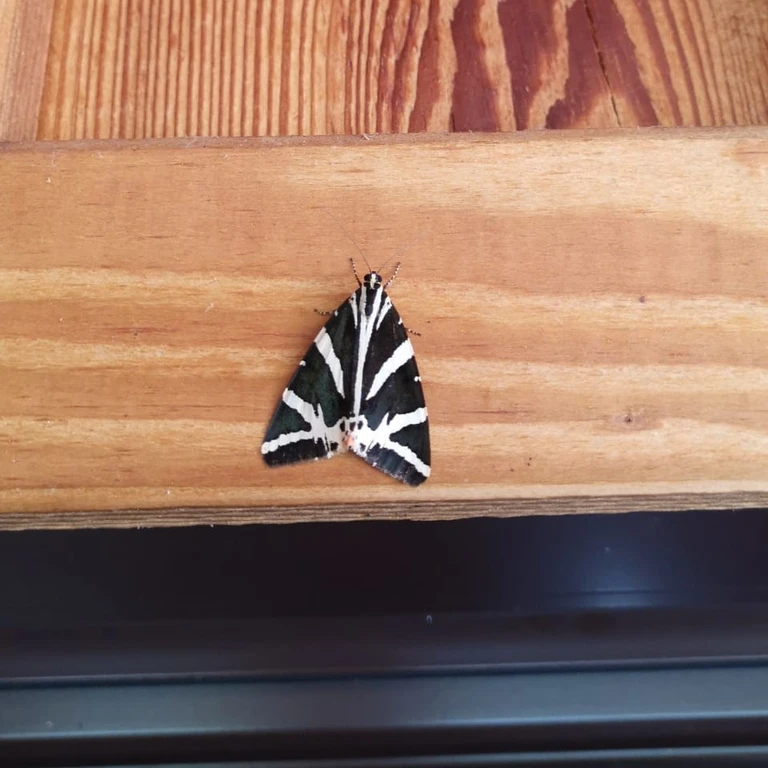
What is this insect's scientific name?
Euplagia quadripunctaria
